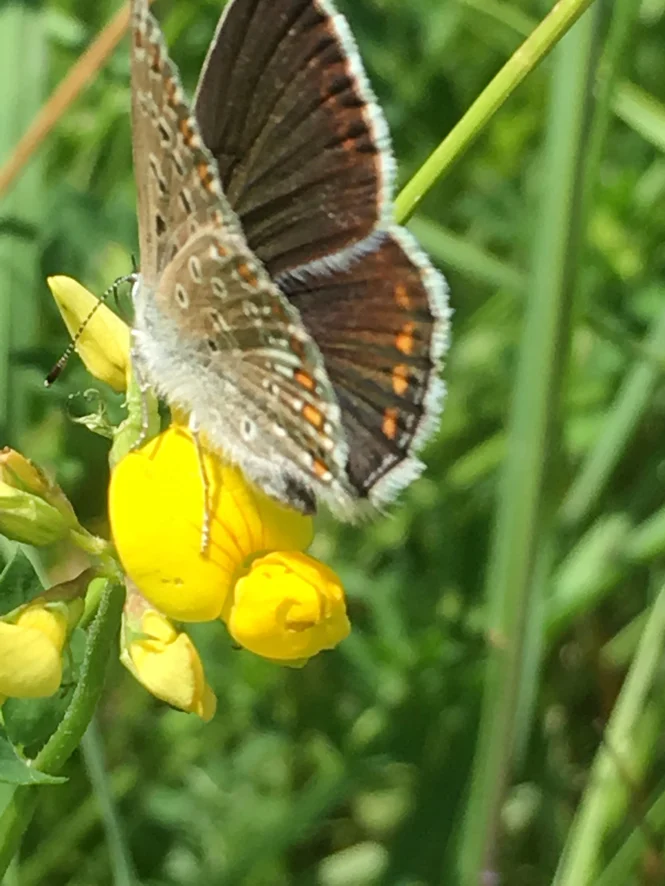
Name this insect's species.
Polyommatus icarus
